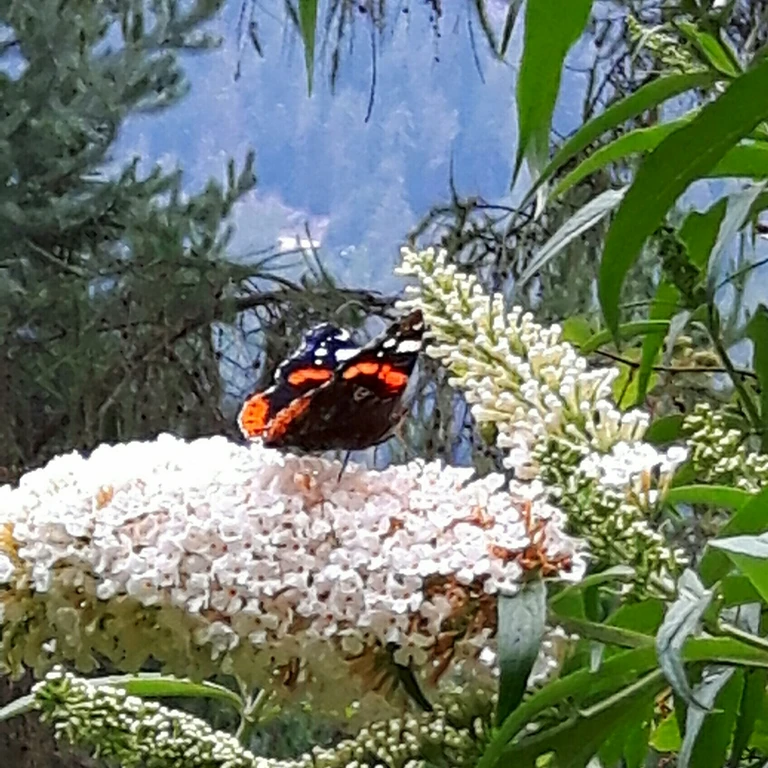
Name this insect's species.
Vanessa atalanta
